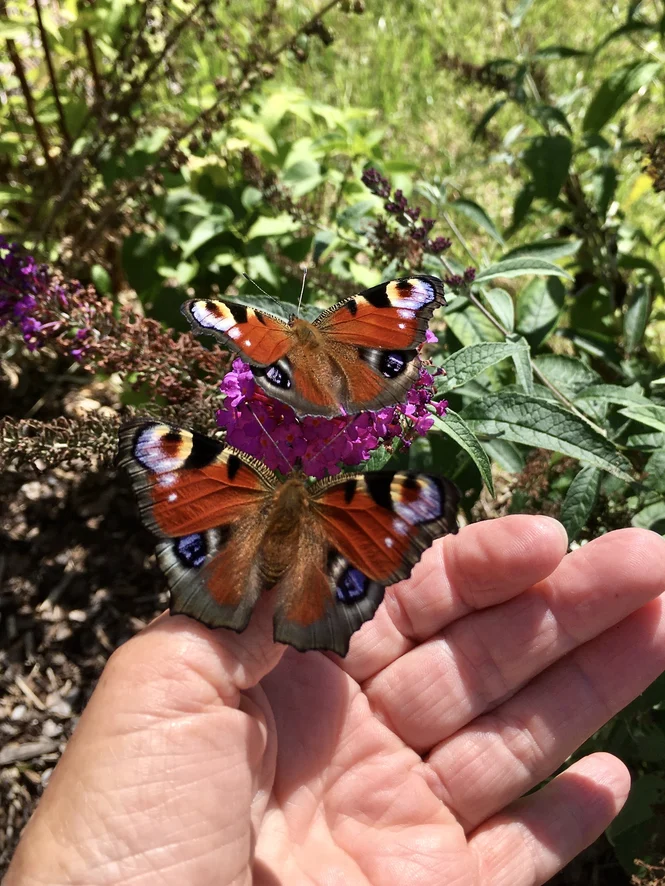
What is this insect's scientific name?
Aglais io
